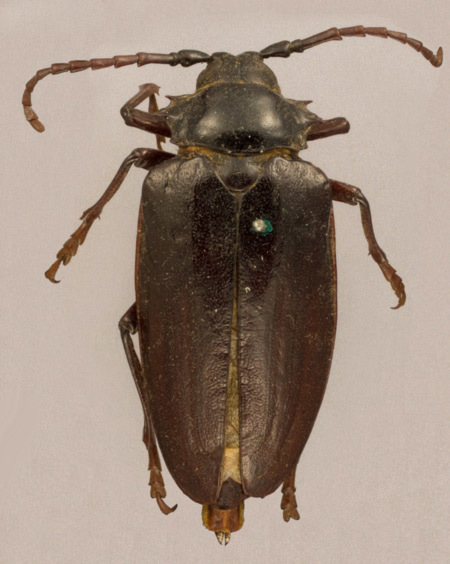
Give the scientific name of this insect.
Prionus tumidus (also Prionus heroicus)
